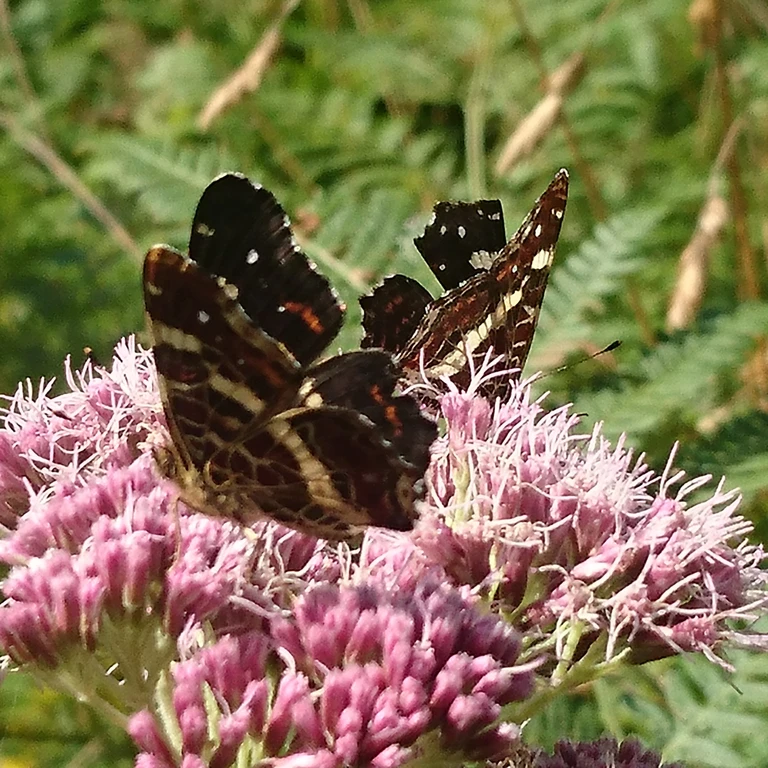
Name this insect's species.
Araschnia levana
